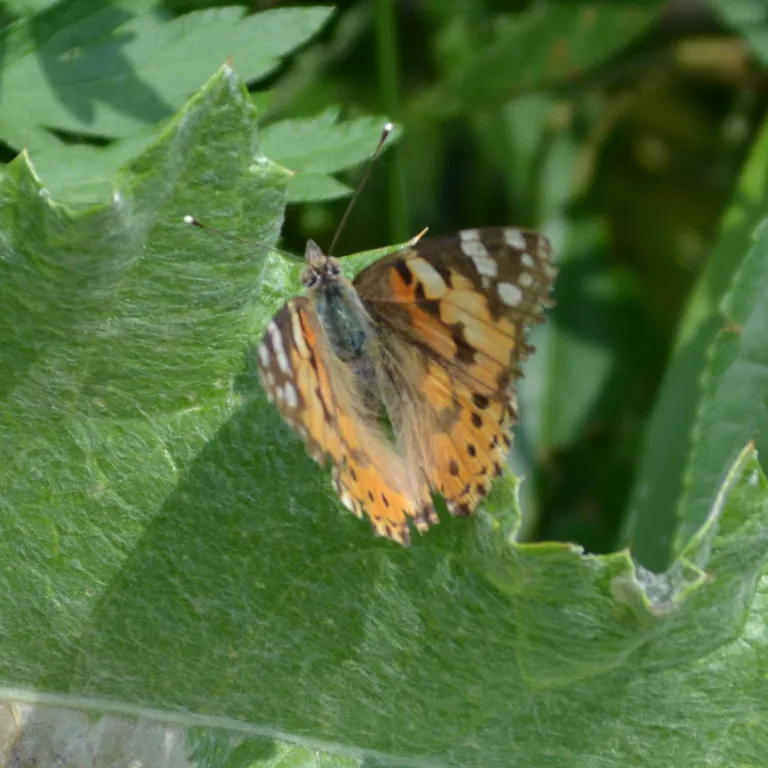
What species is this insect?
Vanessa cardui
